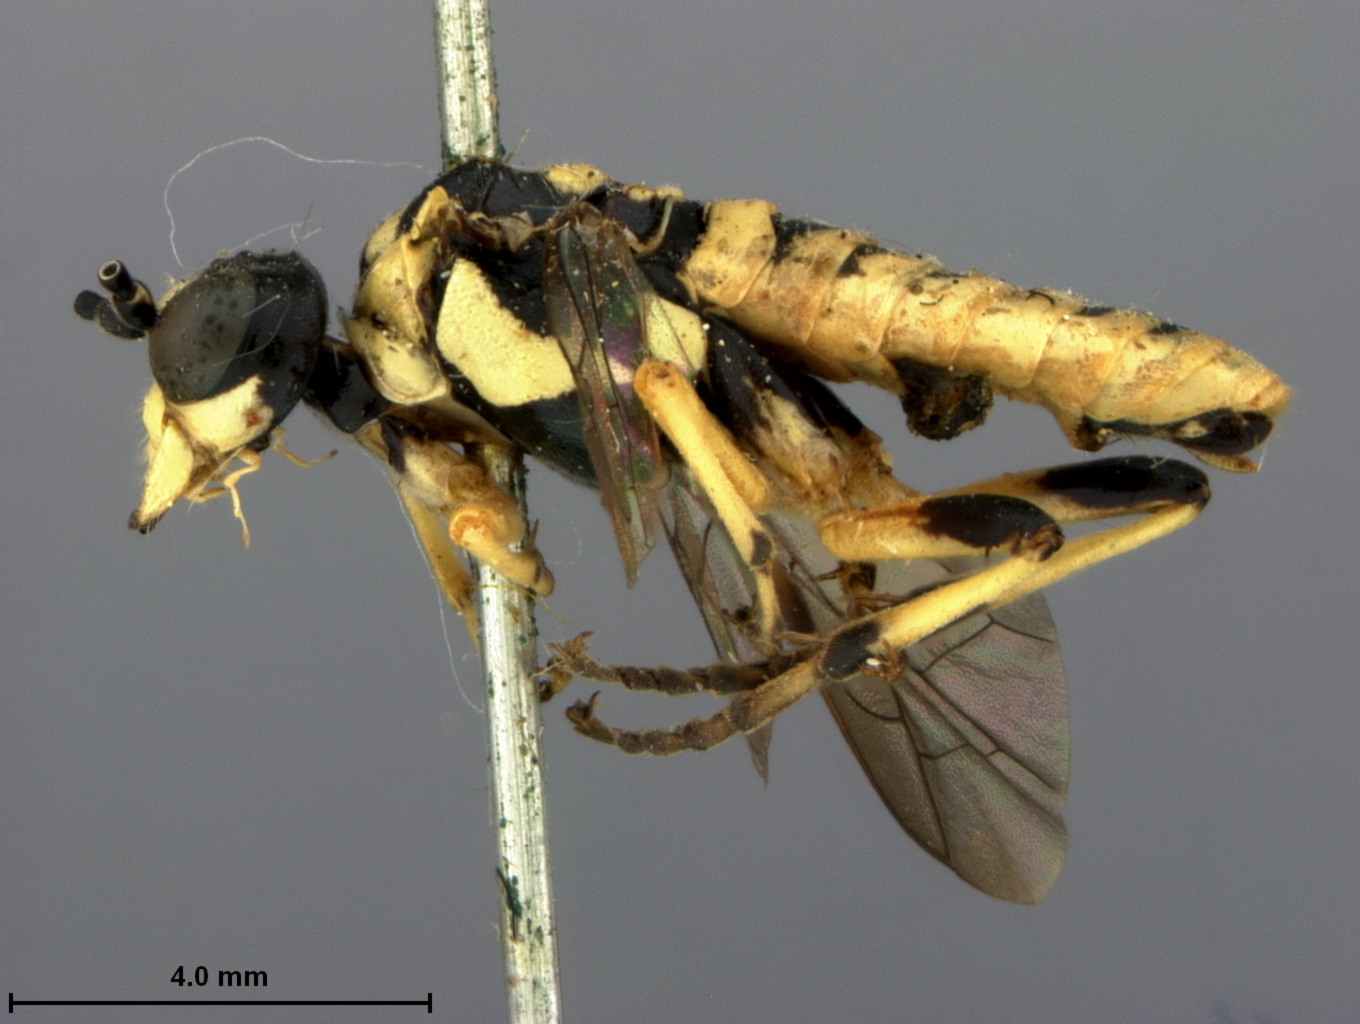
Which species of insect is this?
Labidia opima
